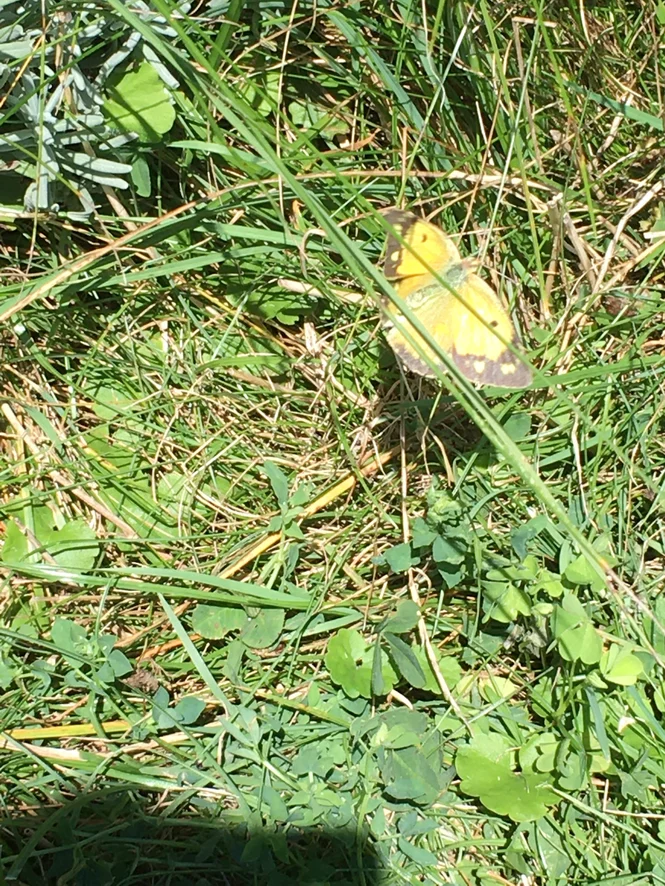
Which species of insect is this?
Colias croceus
